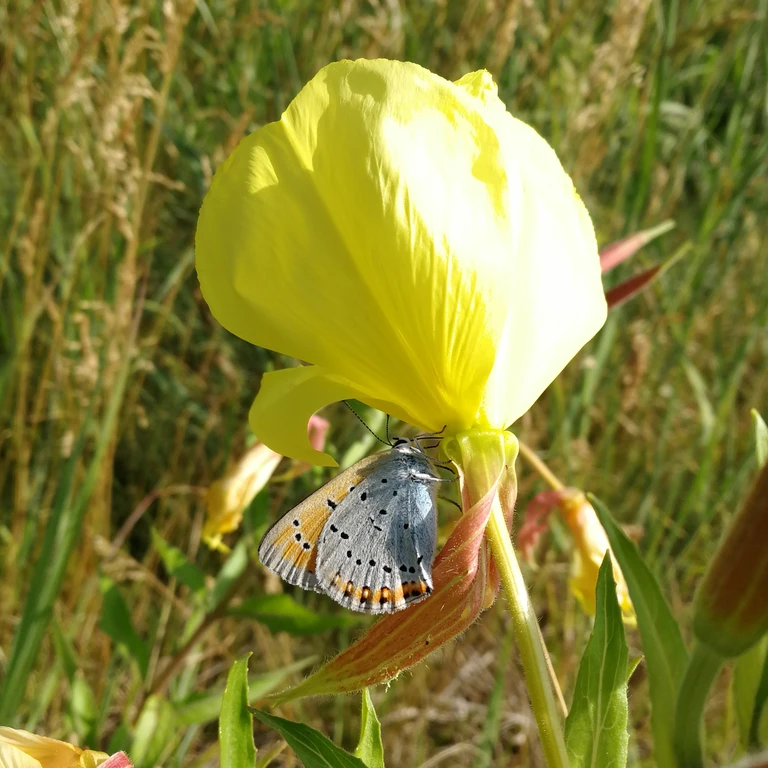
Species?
Lycaena dispar
